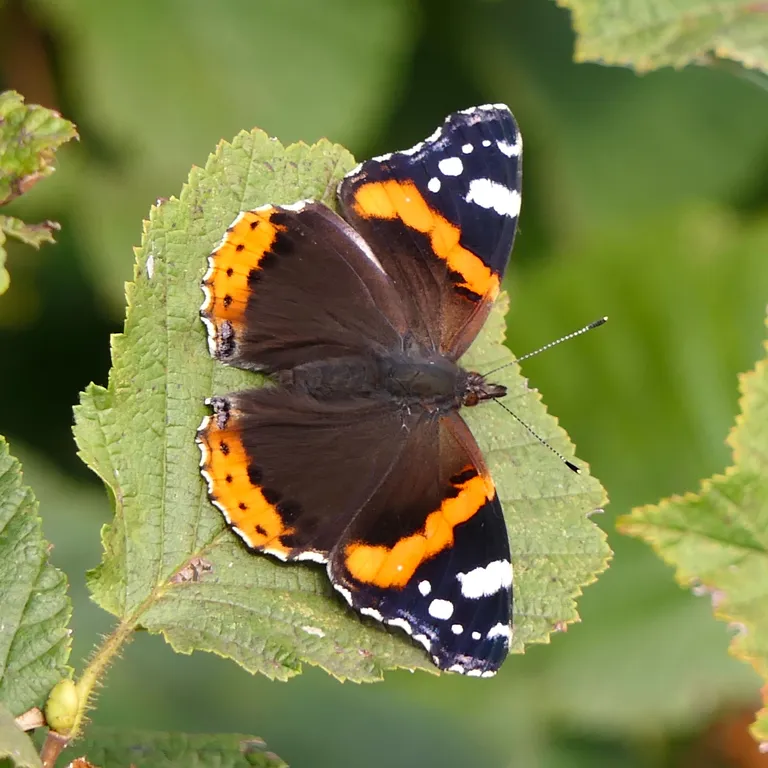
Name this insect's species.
Vanessa atalanta
